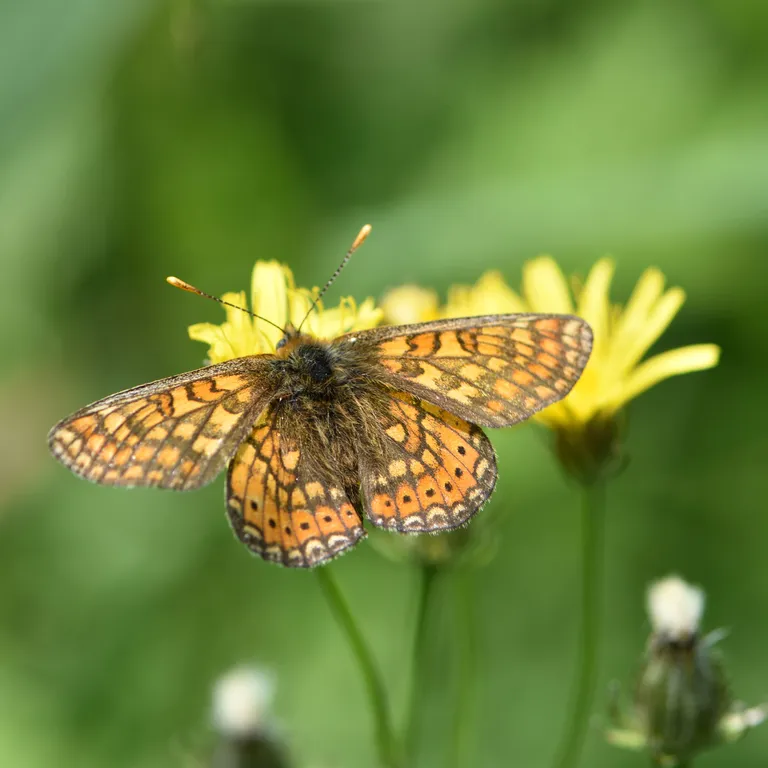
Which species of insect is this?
Euphydryas aurinia
